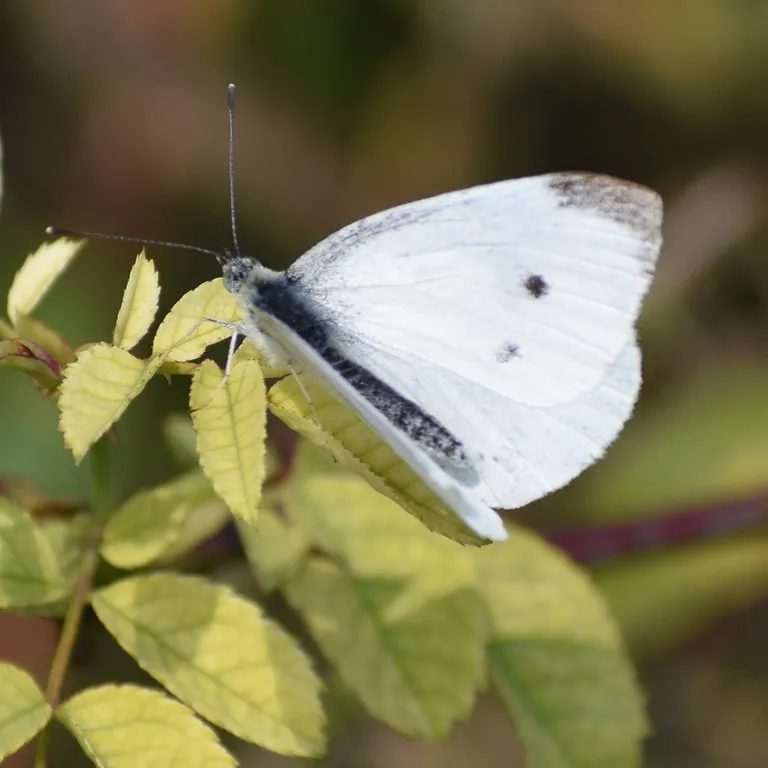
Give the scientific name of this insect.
Pieris rapae
